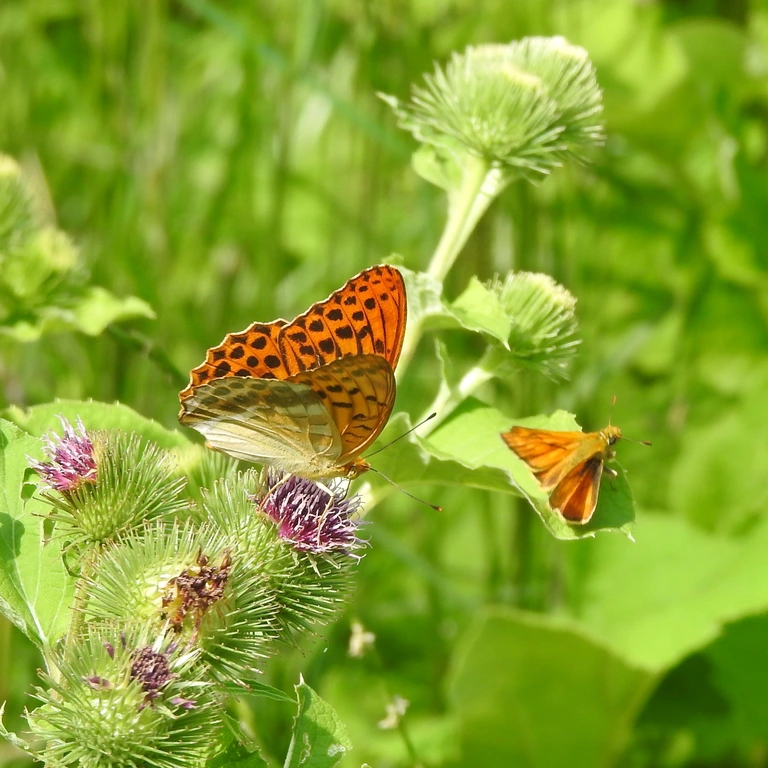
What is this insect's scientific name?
Argynnis paphia
